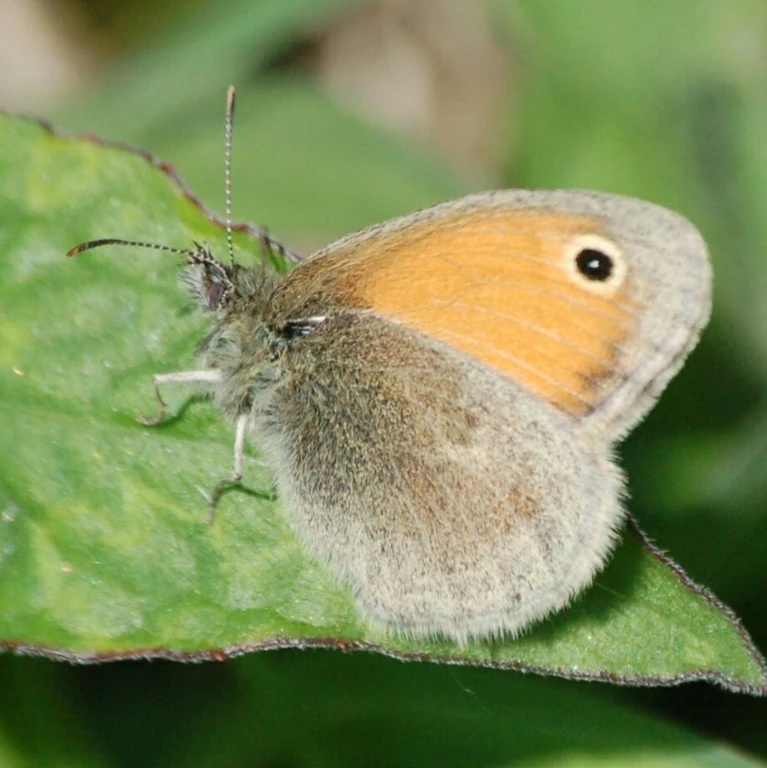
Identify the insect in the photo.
Coenonympha pamphilus
